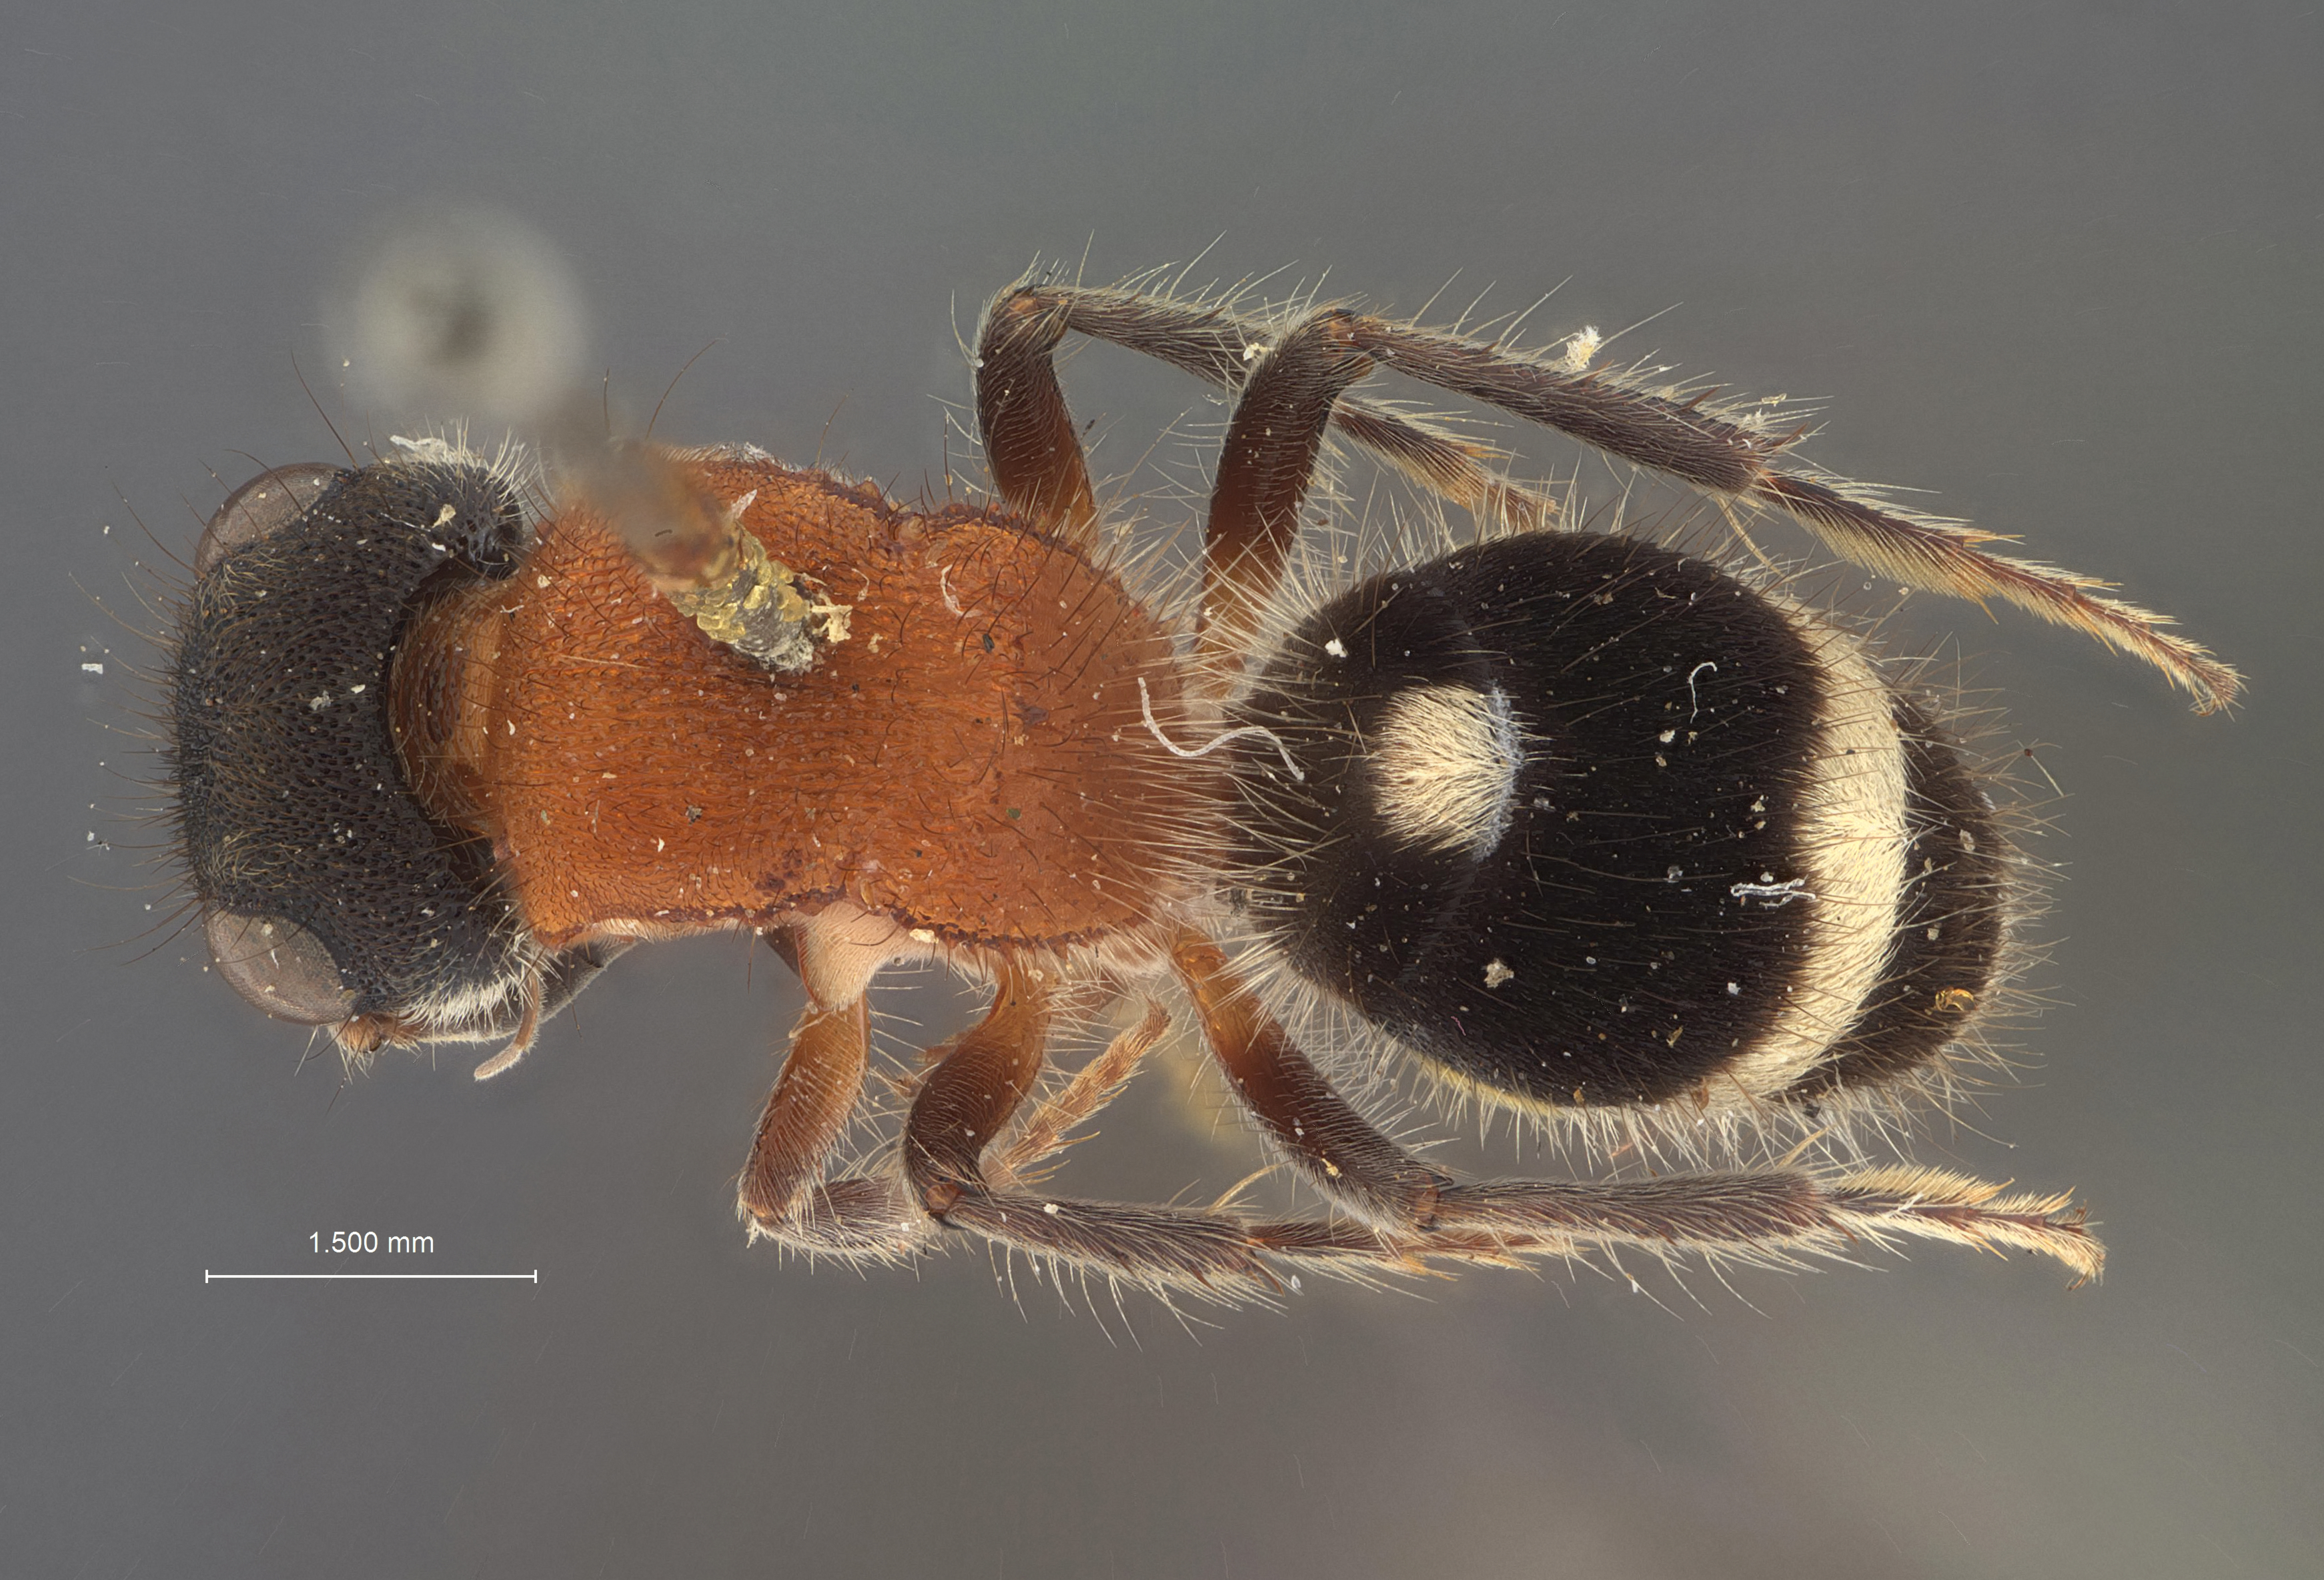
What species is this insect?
Squamulotilla byblis
